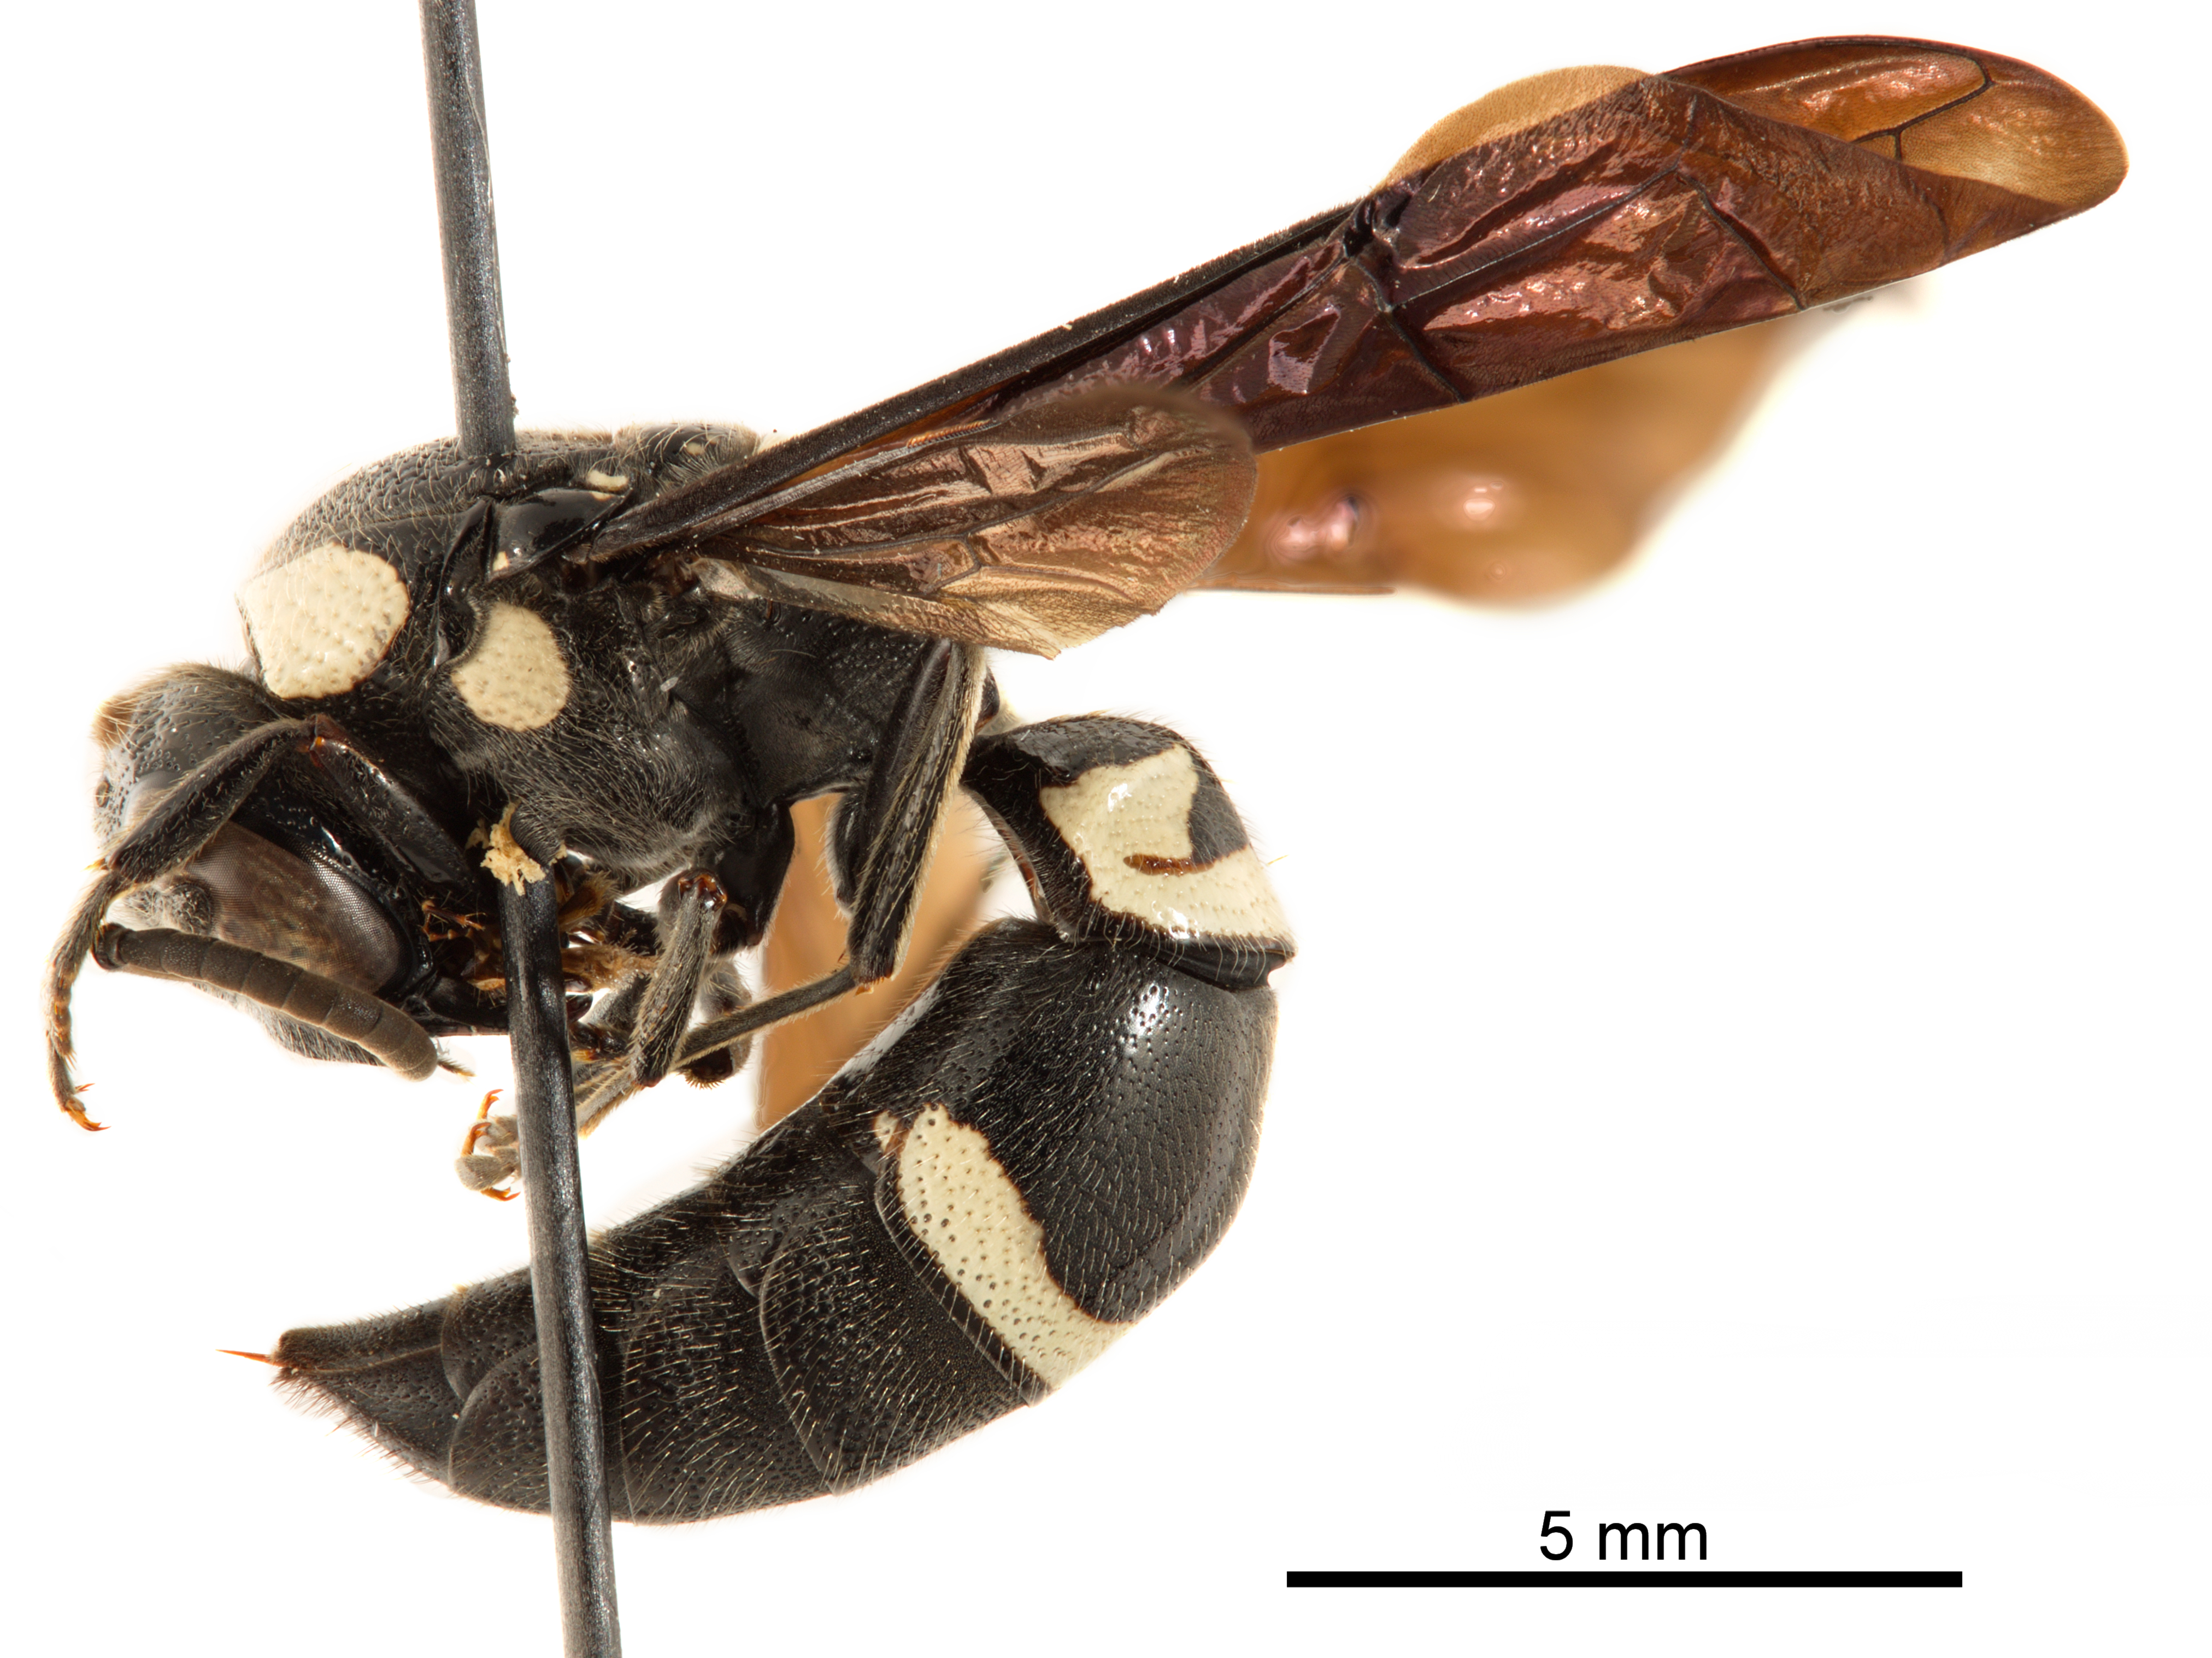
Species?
Pseudodynerus quadrisectus
